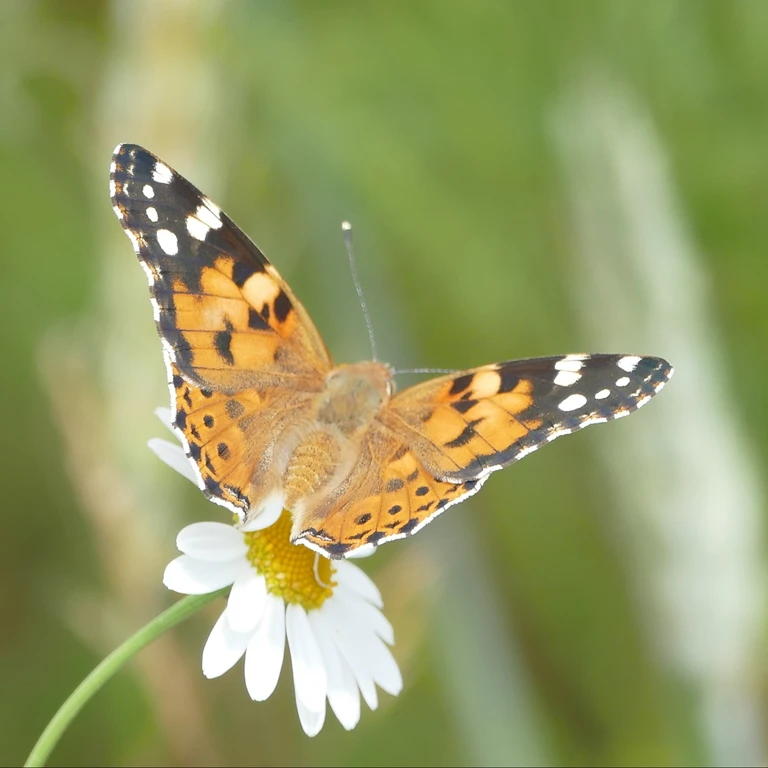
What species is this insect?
Vanessa cardui
